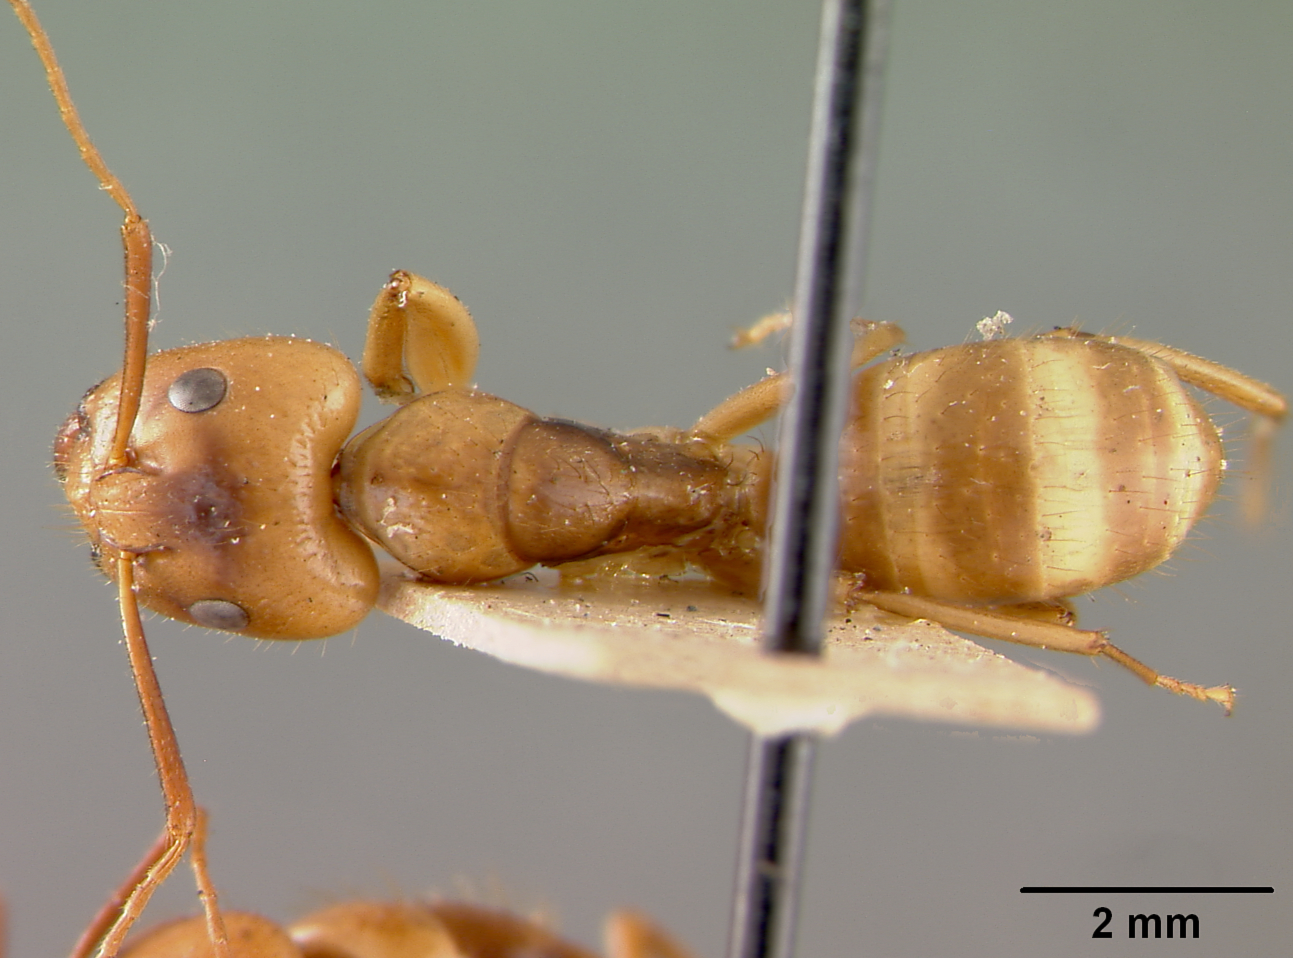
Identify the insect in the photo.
Camponotus fumidus
